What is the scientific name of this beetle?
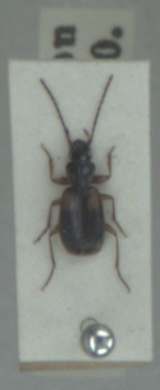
Badister sodalis
